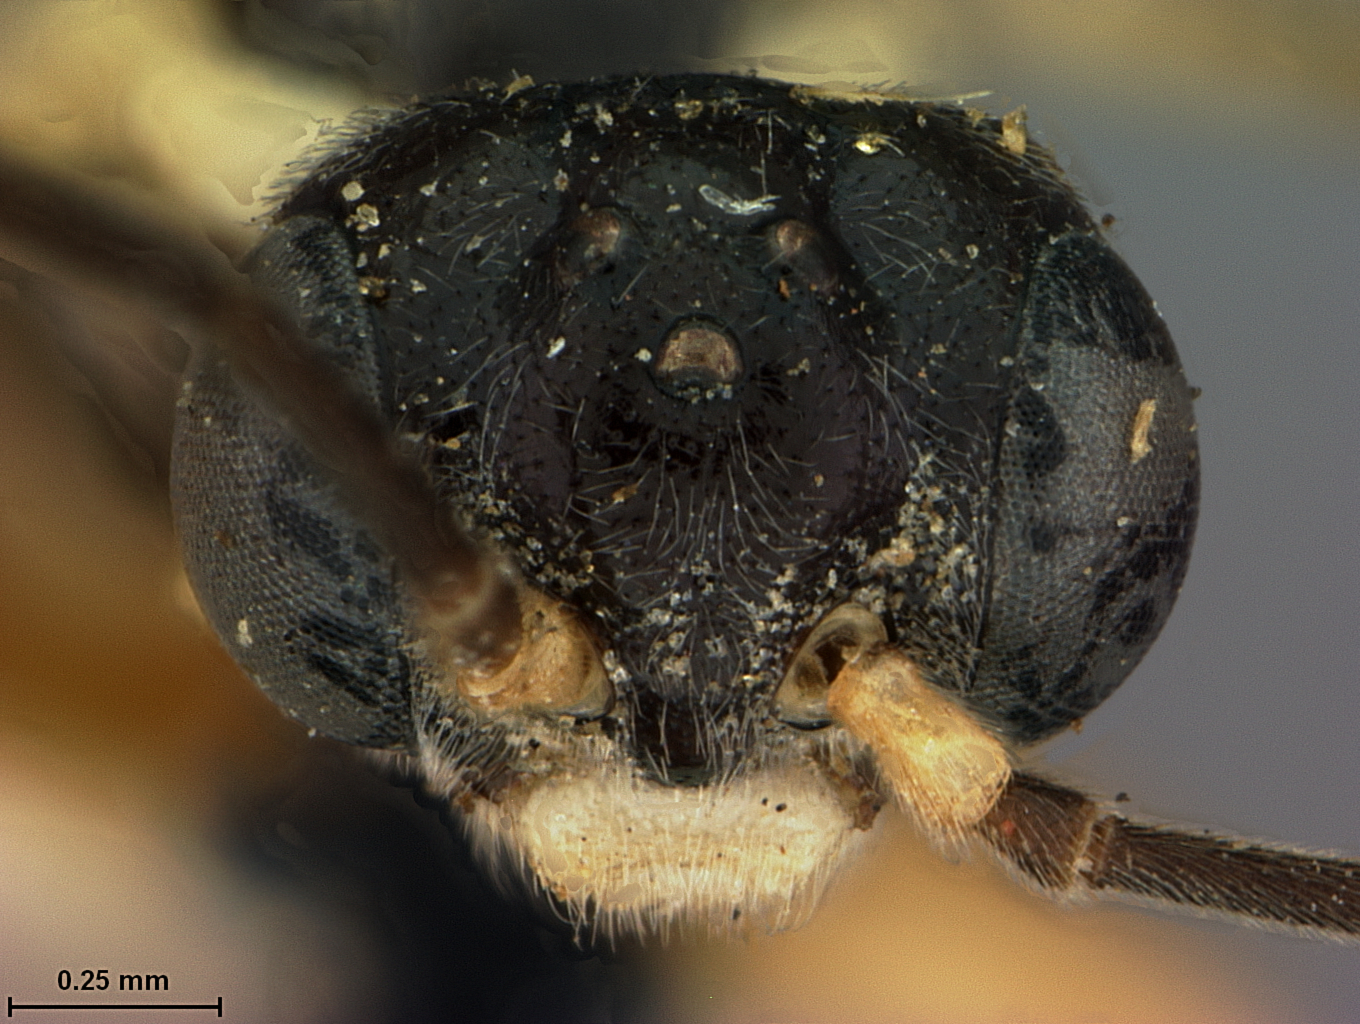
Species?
Emphytina pallidiscapa
